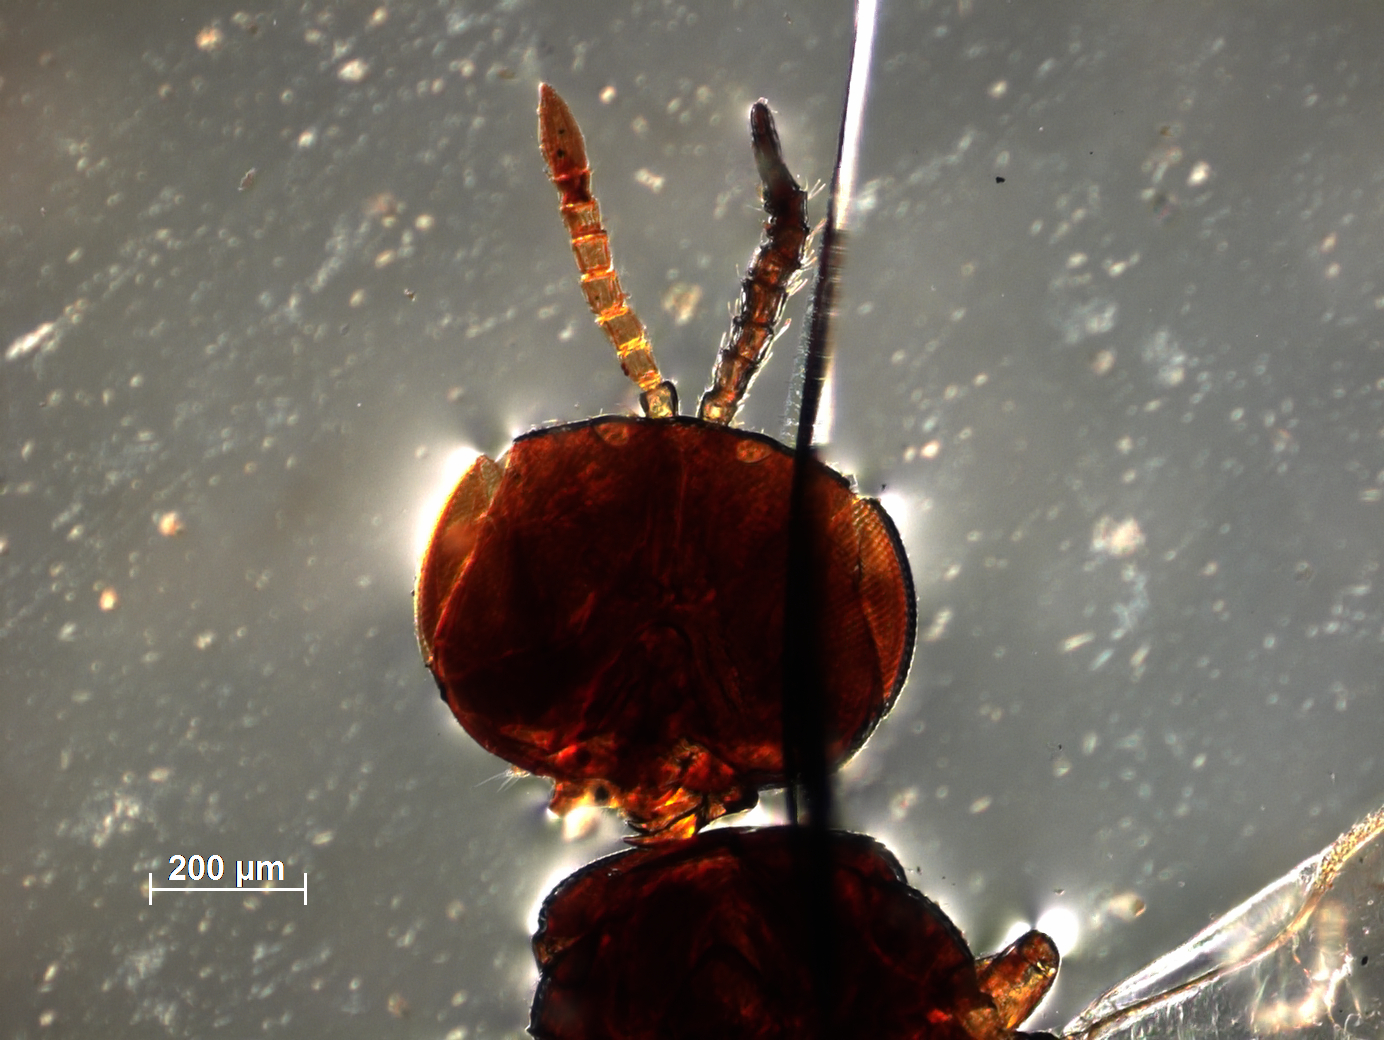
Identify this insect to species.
Trigonogastra peninsularis
